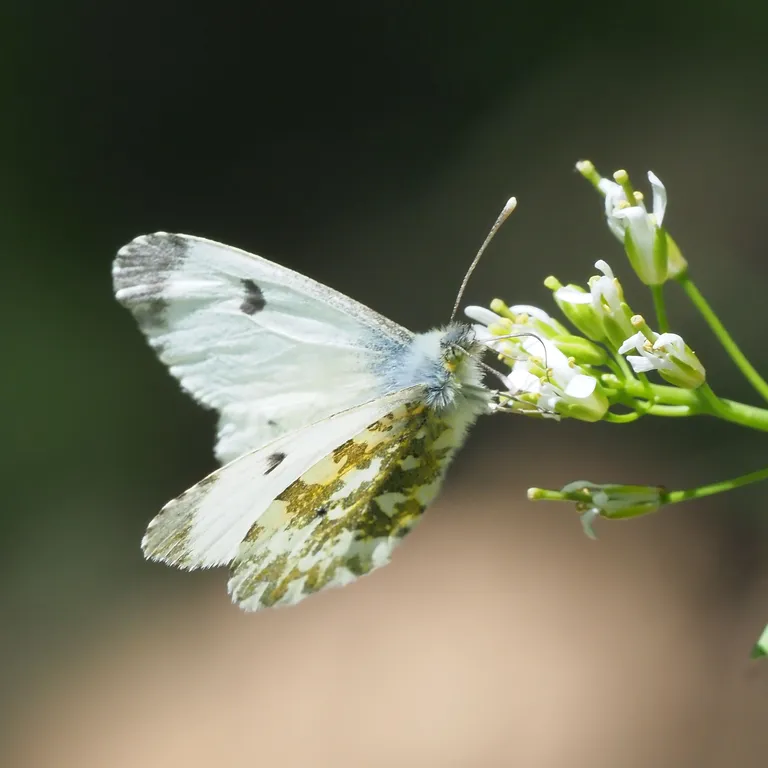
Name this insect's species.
Anthocharis cardamines
